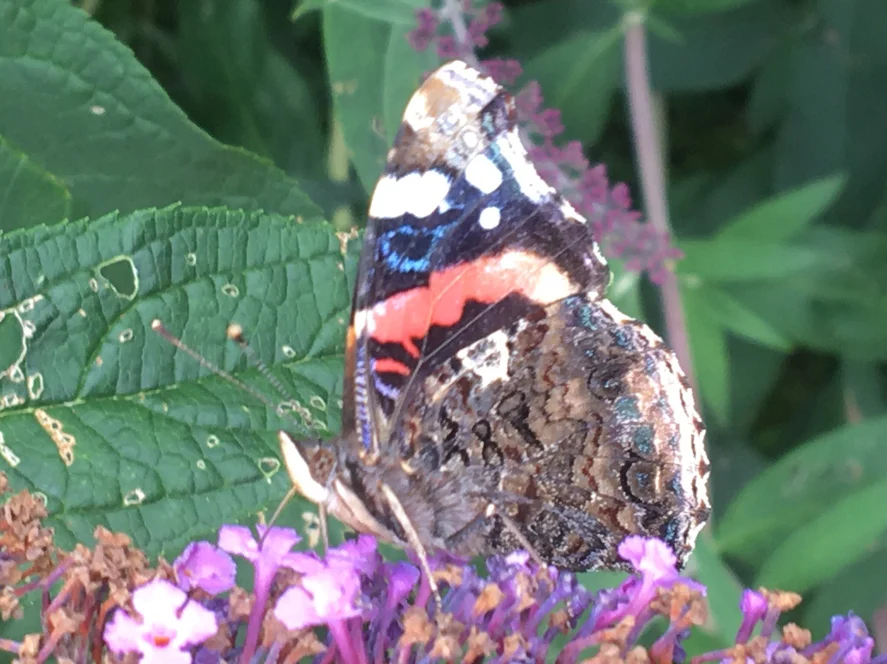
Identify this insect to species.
Vanessa atalanta
